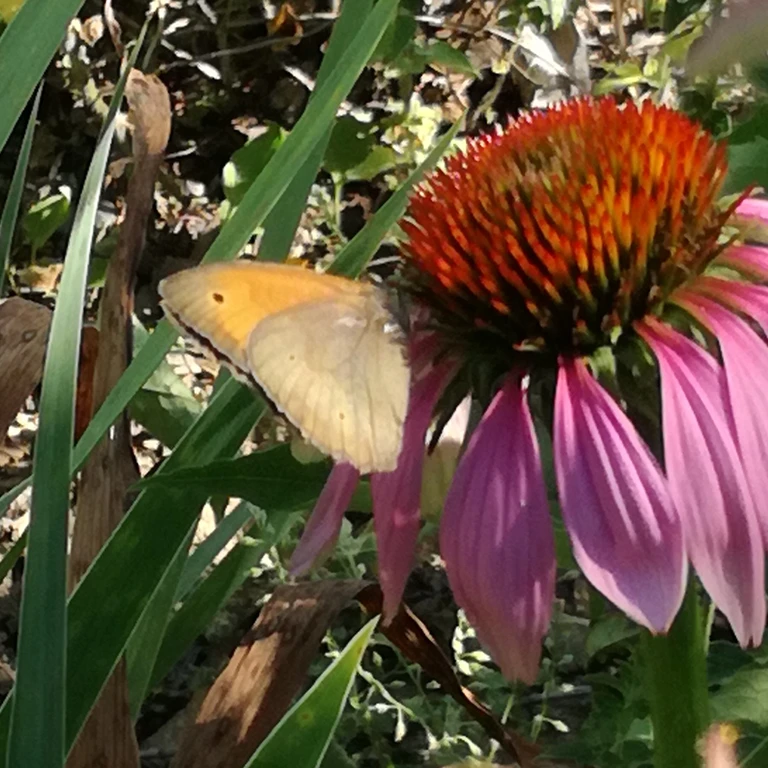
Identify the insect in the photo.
Maniola jurtina
